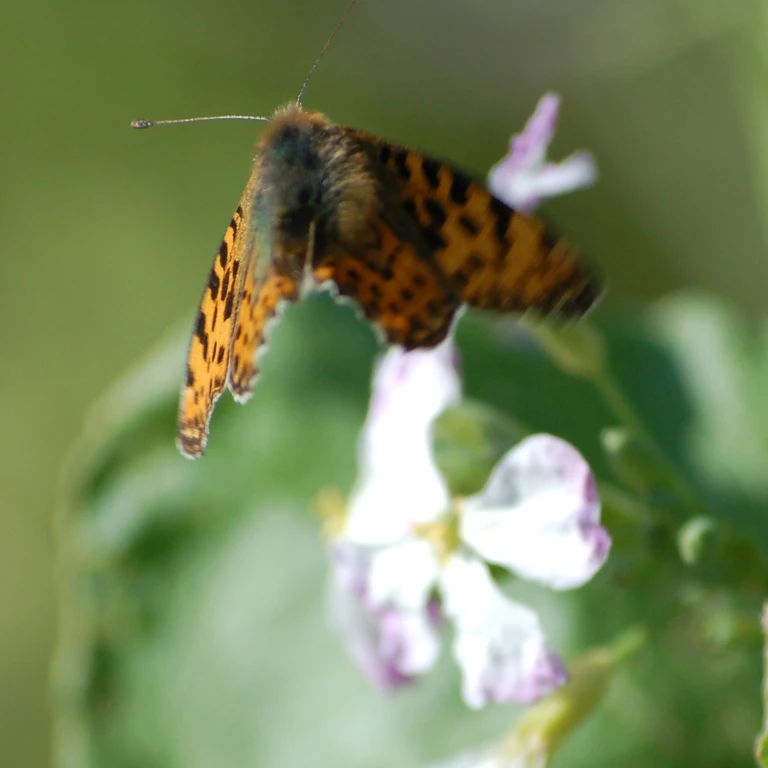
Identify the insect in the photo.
Issoria lathonia
